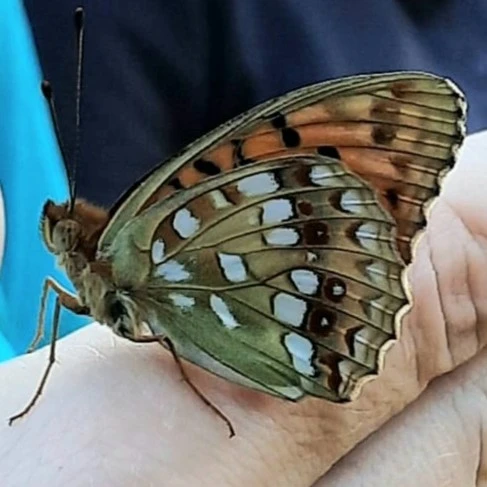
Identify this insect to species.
Fabriciana adippe
